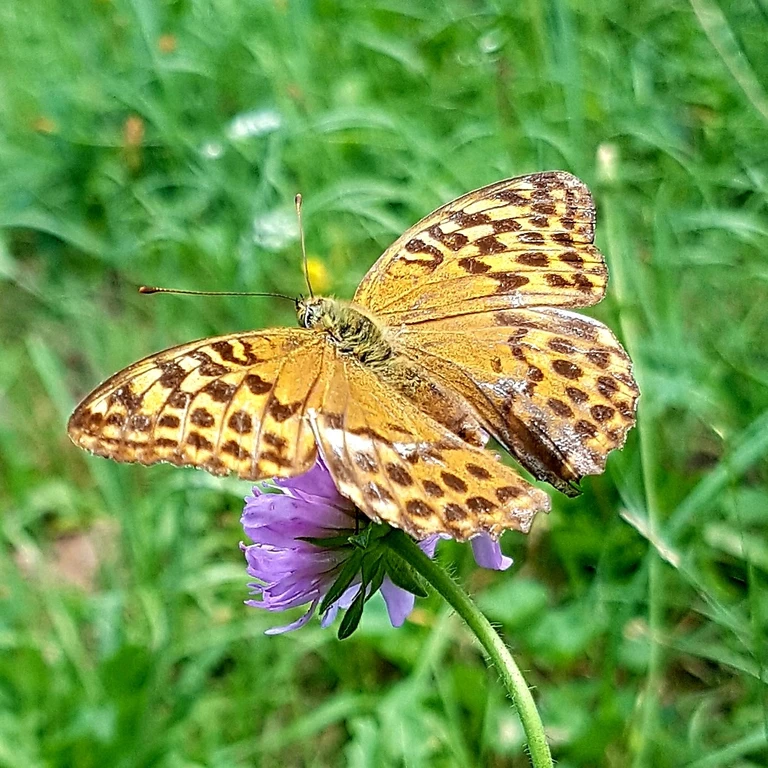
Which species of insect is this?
Argynnis paphia
